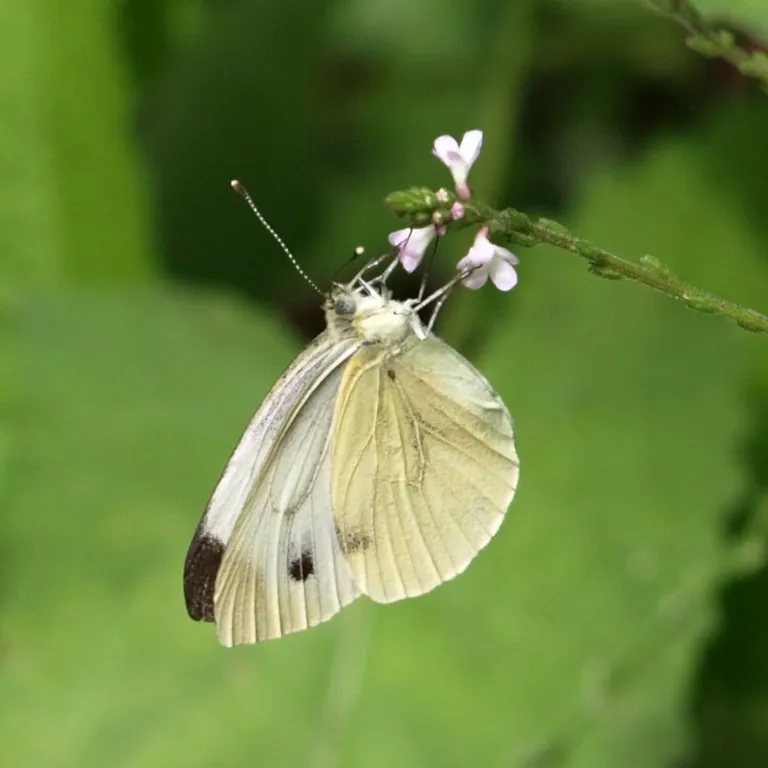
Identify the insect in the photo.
Pieris napi
